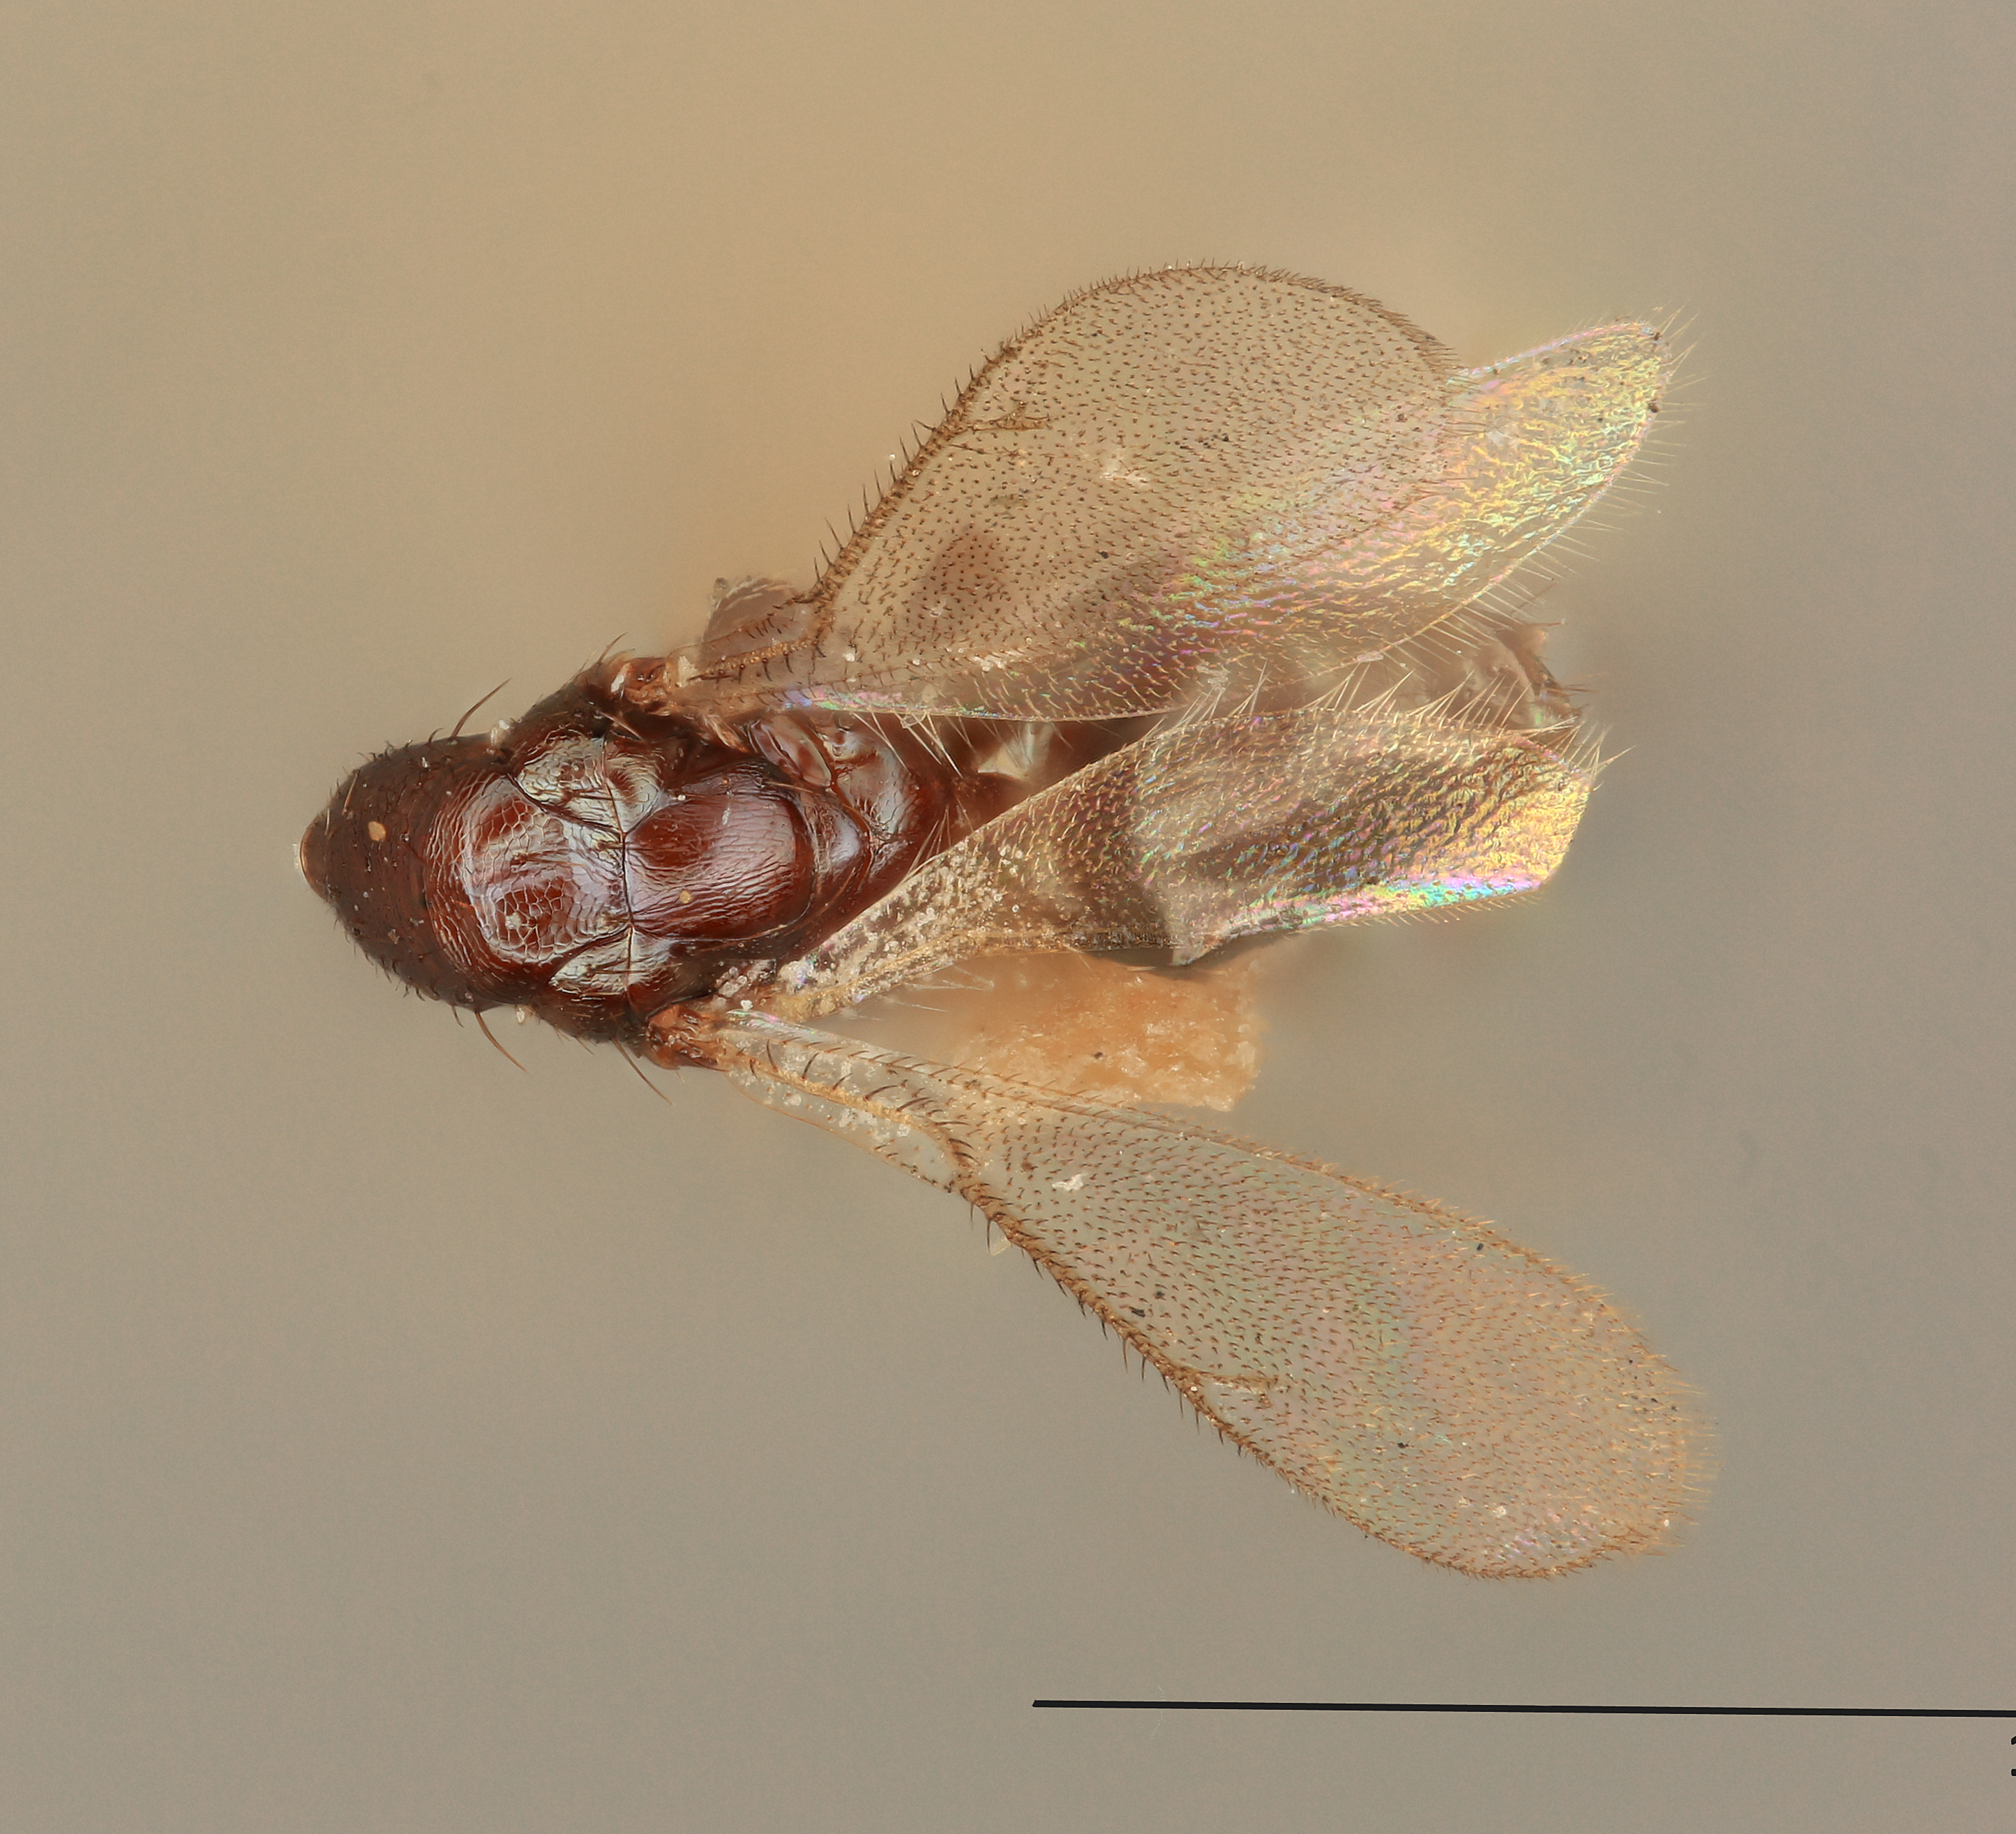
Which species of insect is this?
Hyssopus rhyacioniae
